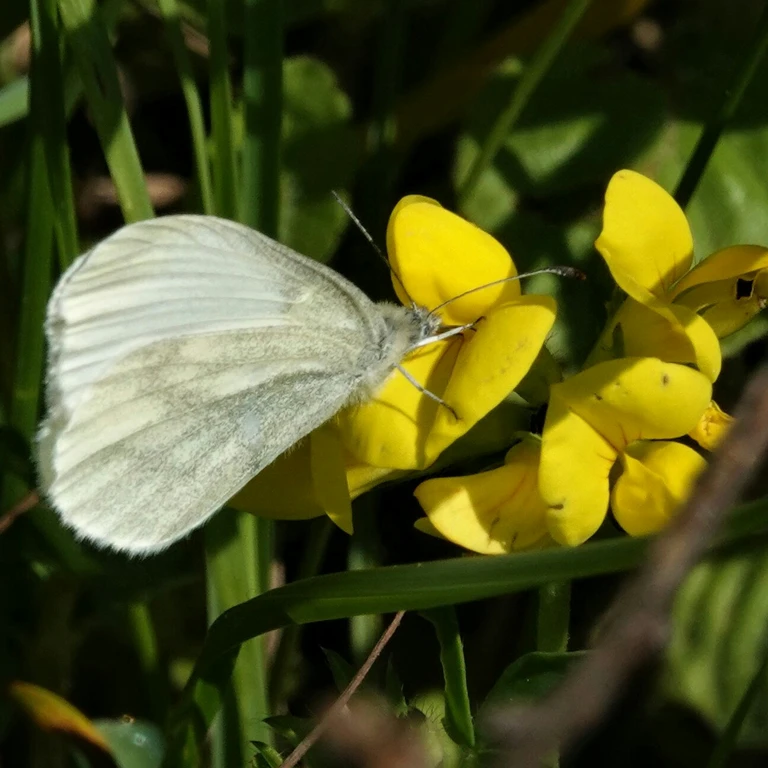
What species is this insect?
Leptidea sinapis/juvernica
